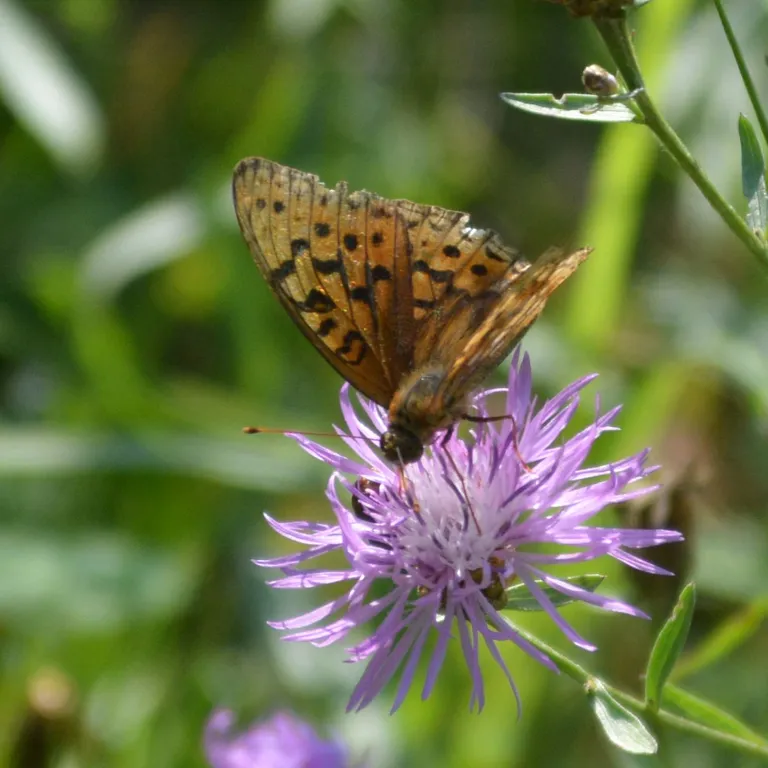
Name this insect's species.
Fabriciana adippe
